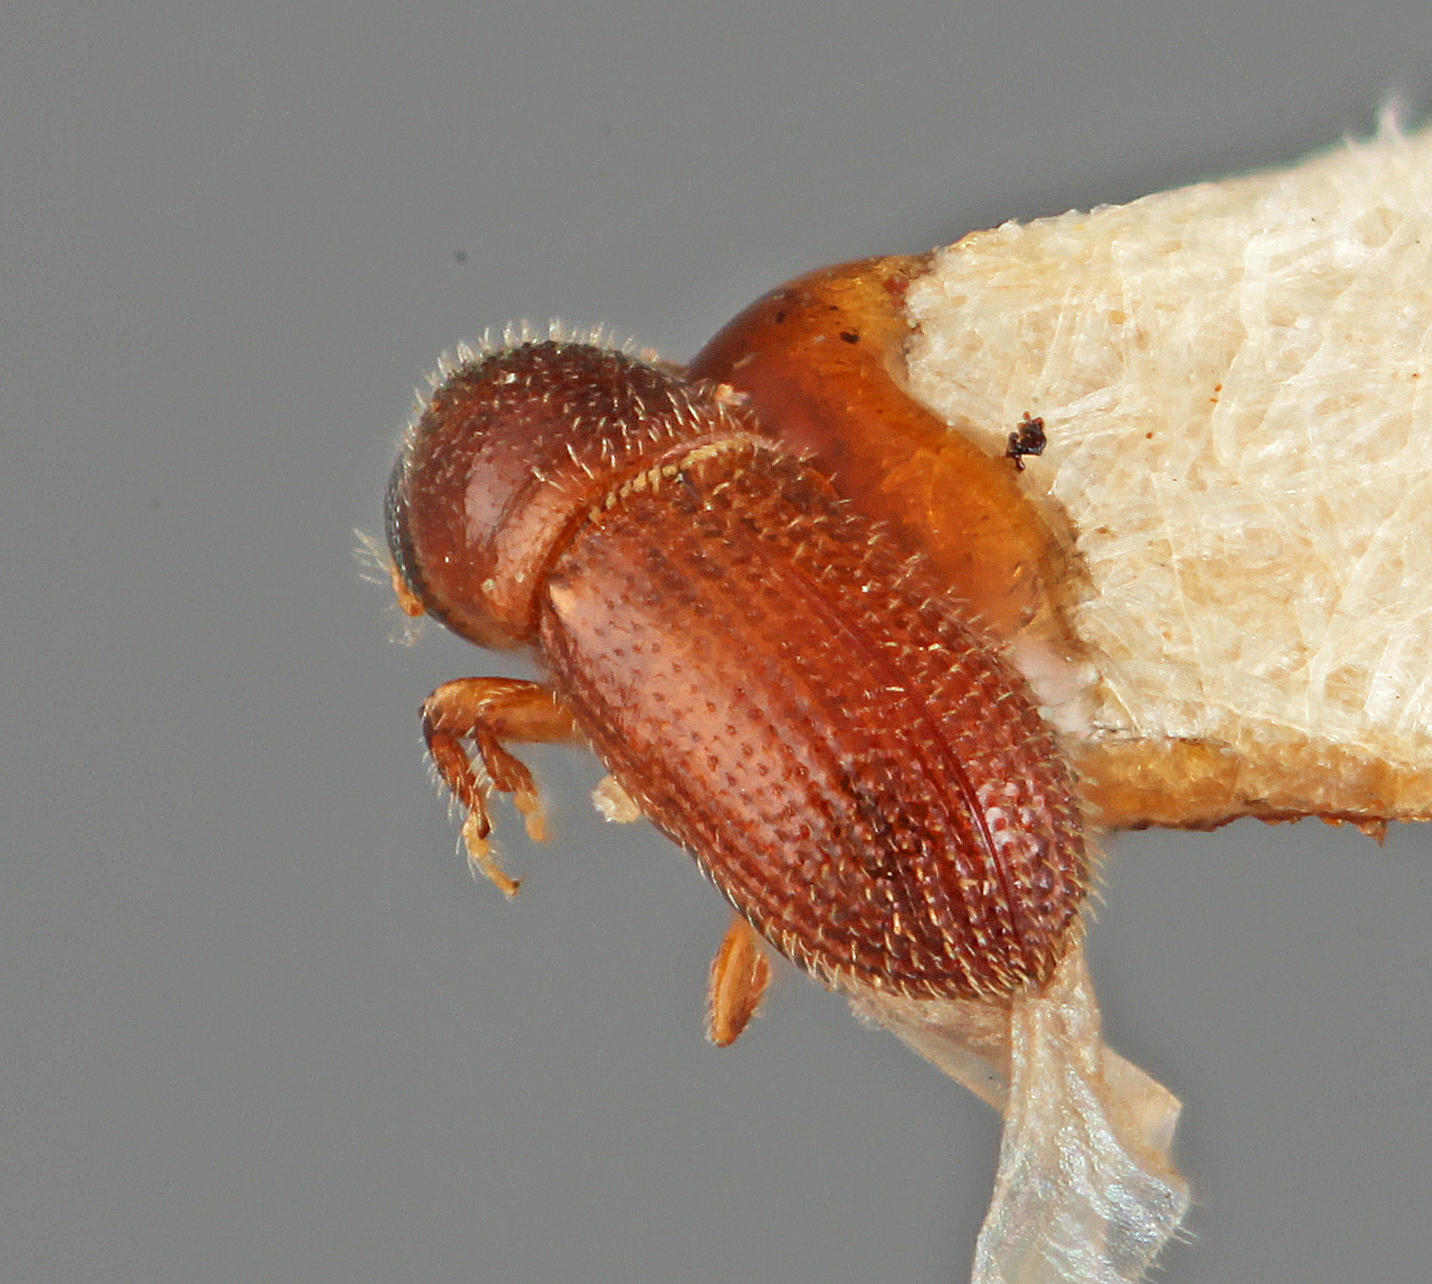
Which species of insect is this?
Phloeotrypetus palauensis
